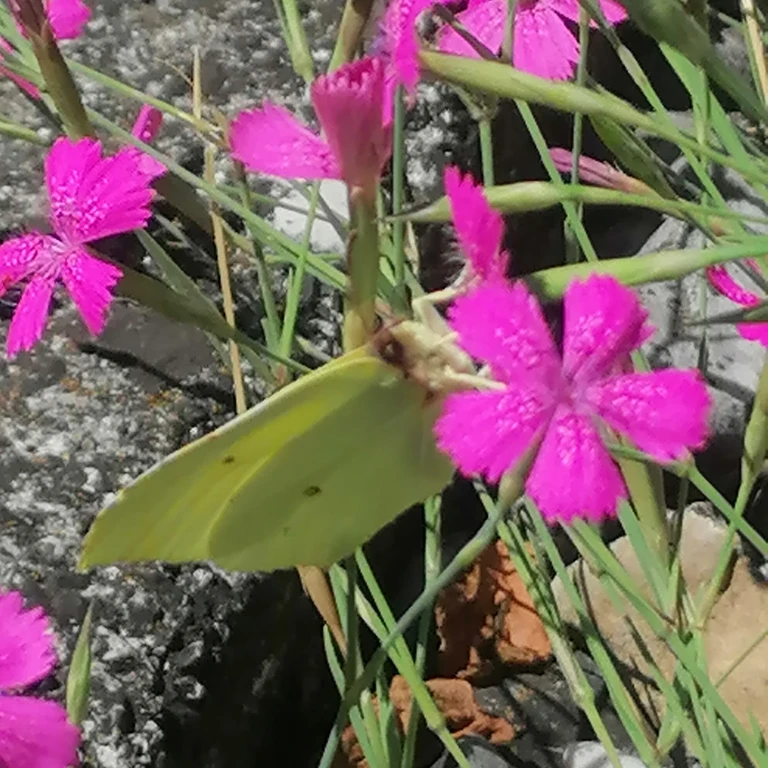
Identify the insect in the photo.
Gonepteryx rhamni
